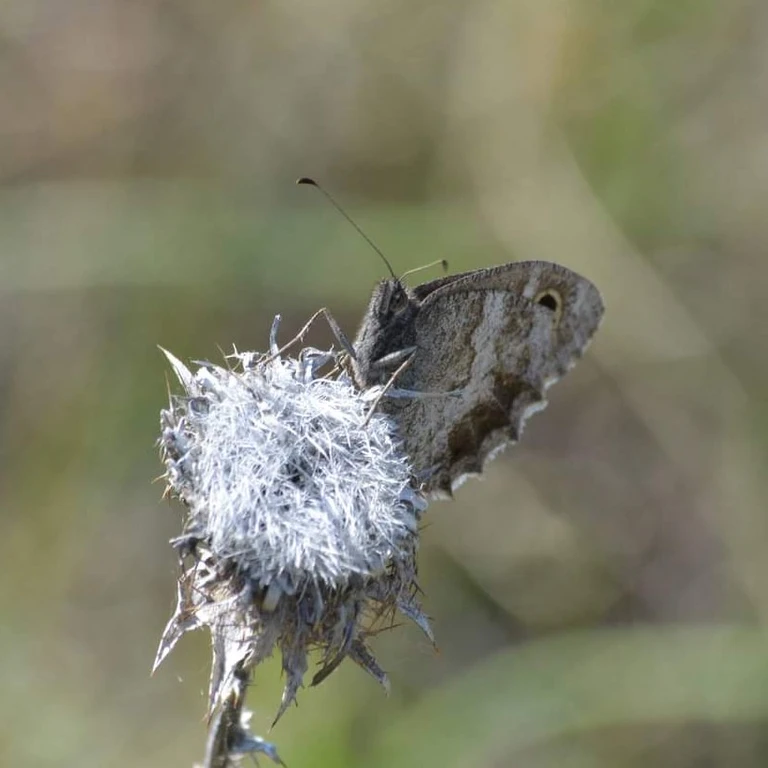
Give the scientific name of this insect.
Hipparchia statilinus
